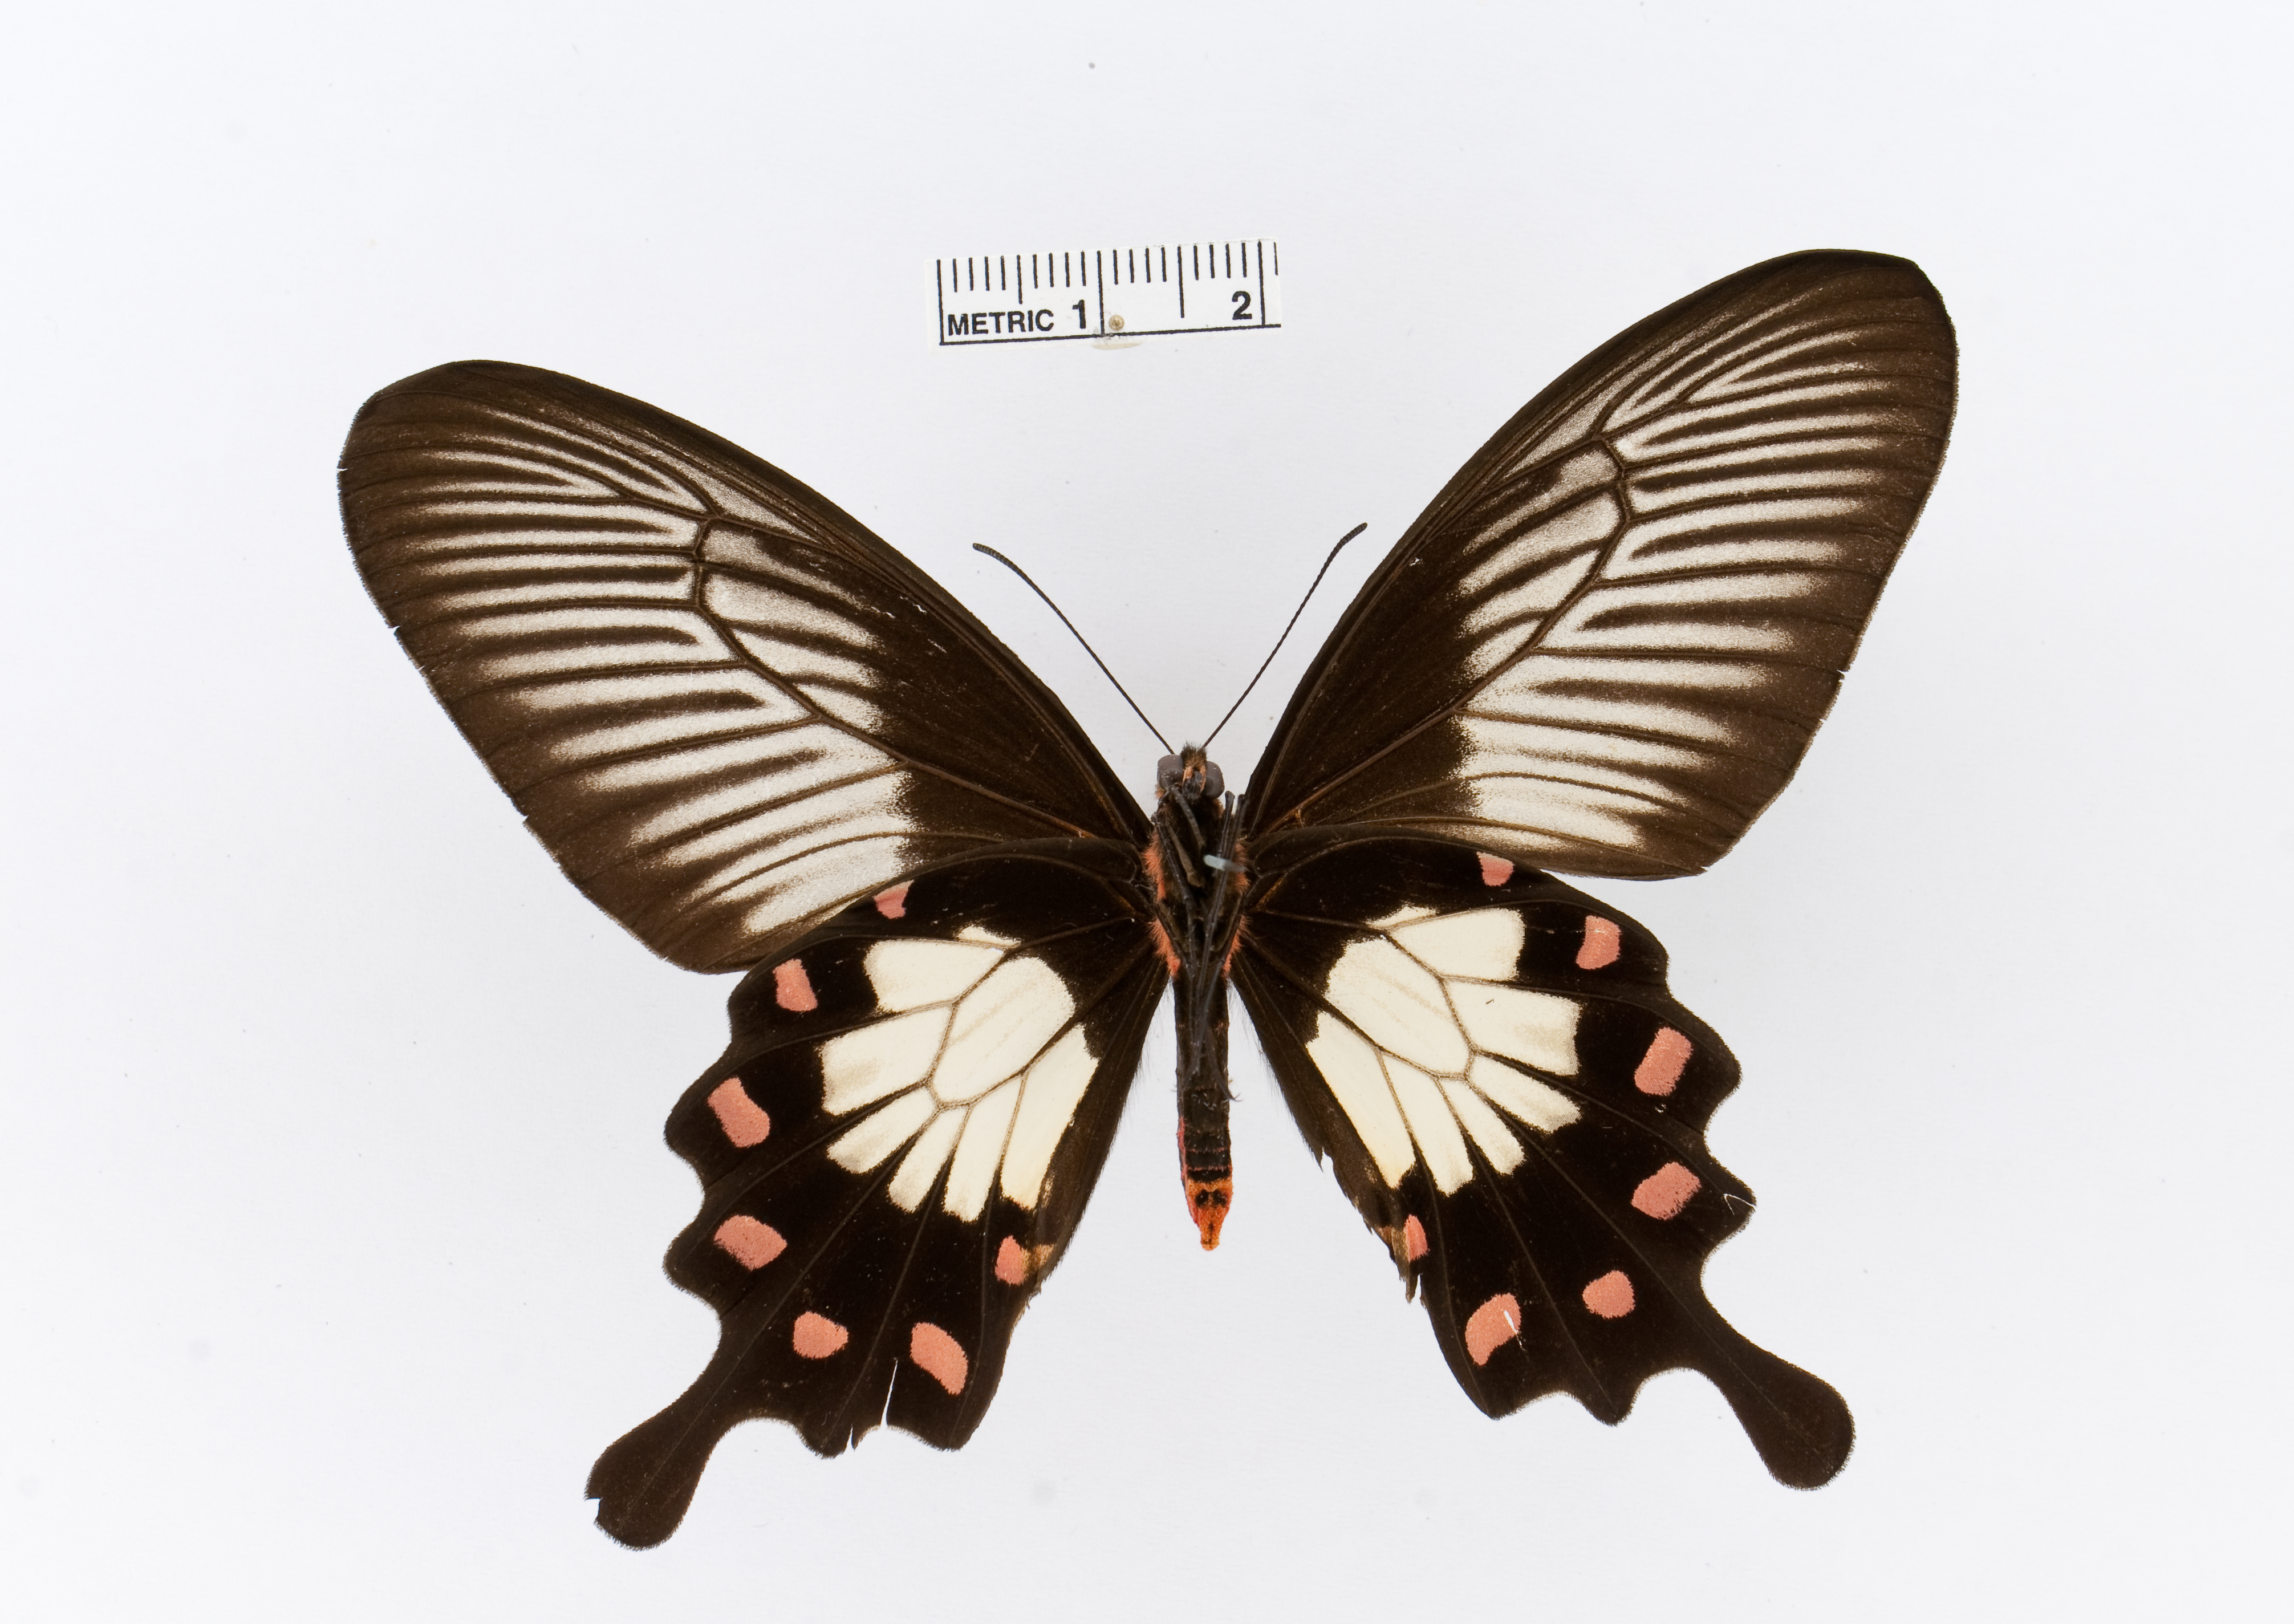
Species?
Pachliopta pandiyana
